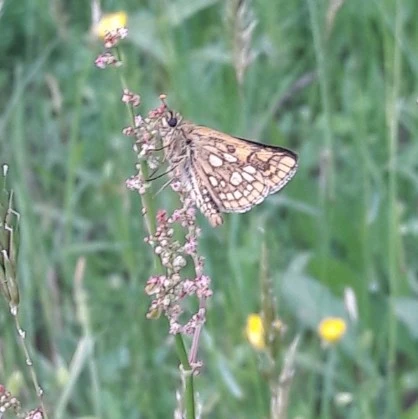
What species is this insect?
Carterocephalus palaemon
